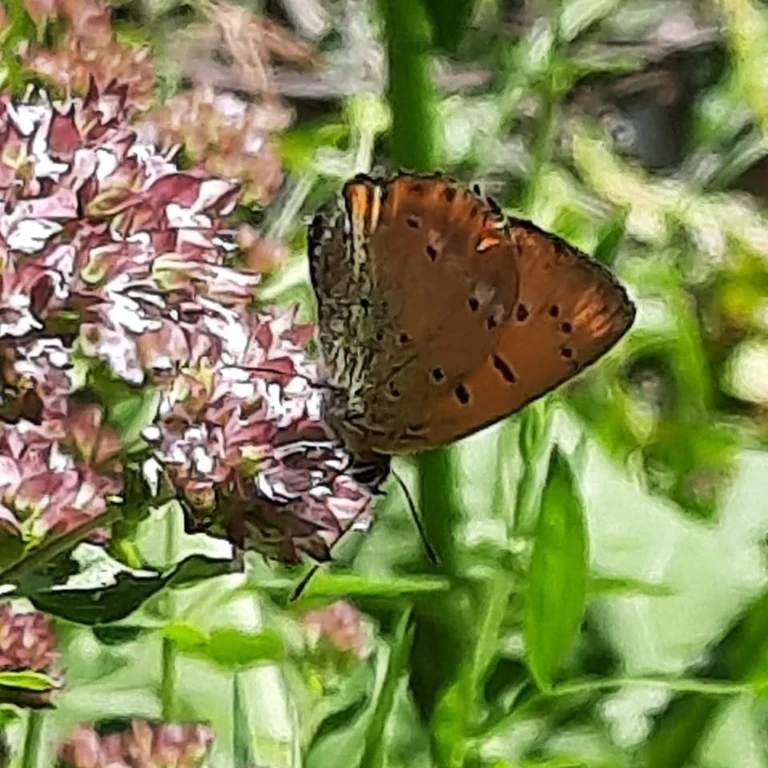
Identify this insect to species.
Lycaena virgaureae
